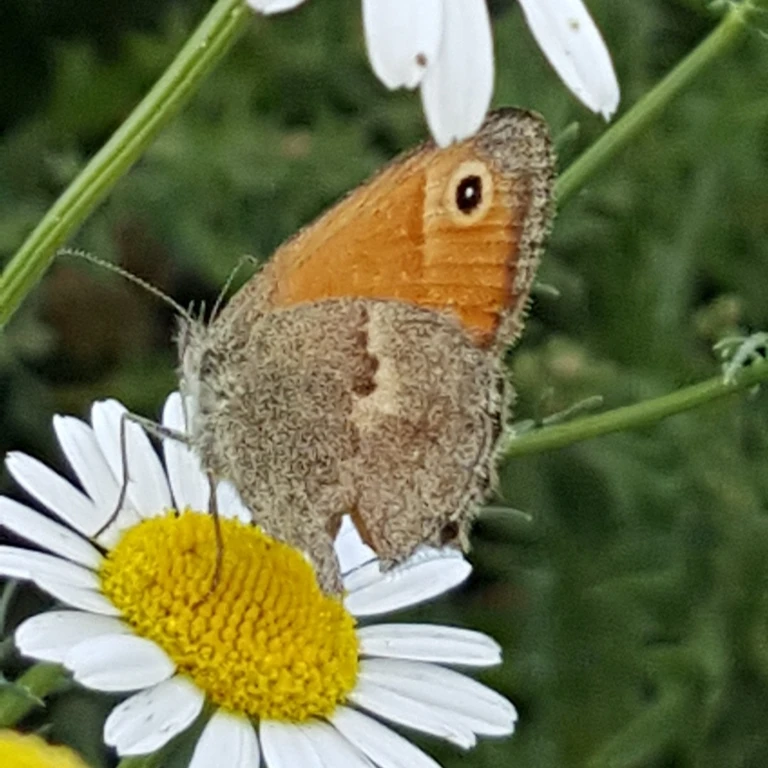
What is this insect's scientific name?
Coenonympha pamphilus
